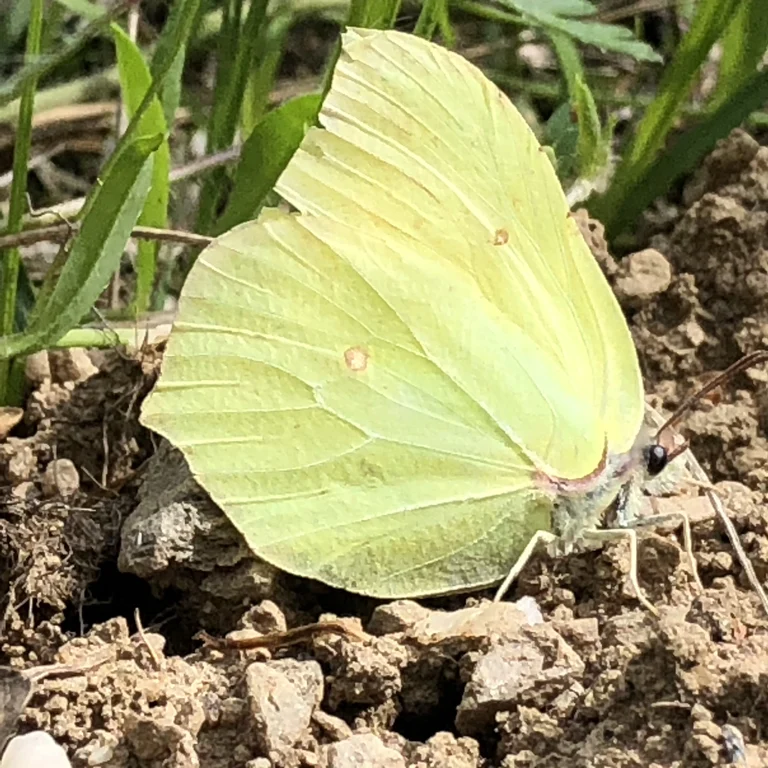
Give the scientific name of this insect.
Gonepteryx rhamni
